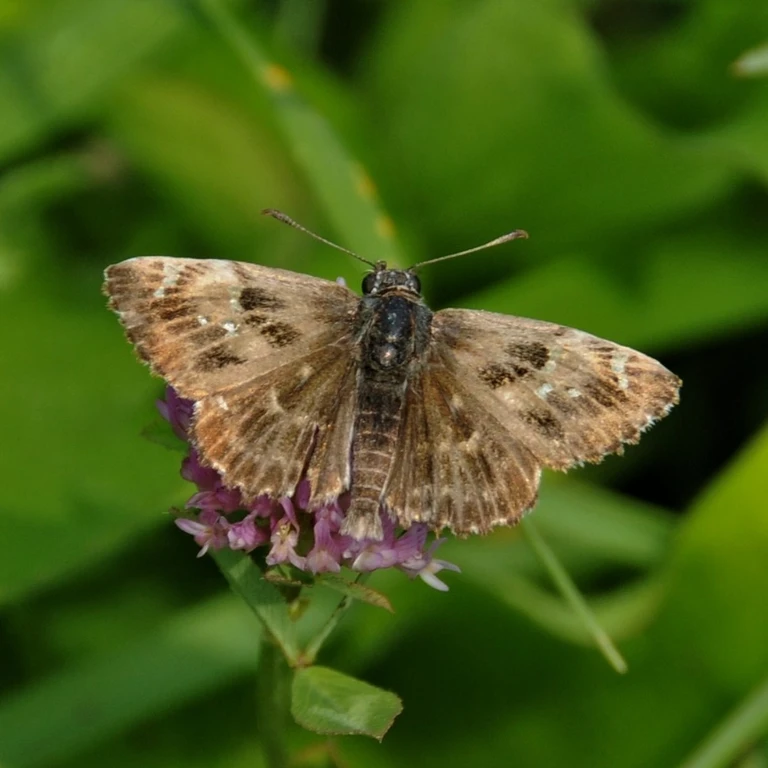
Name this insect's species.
Carcharodus alceae
